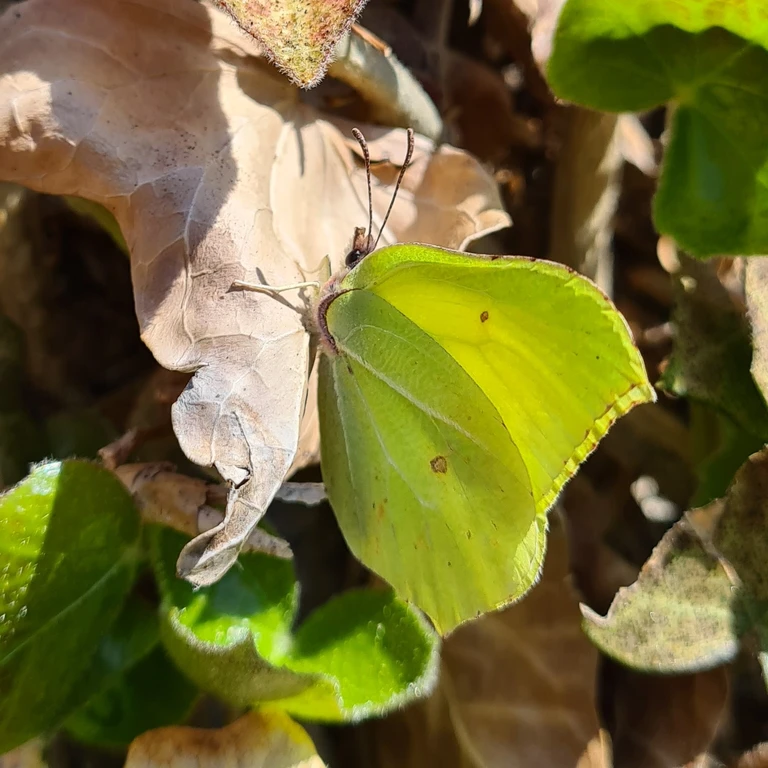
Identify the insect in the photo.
Gonepteryx rhamni
